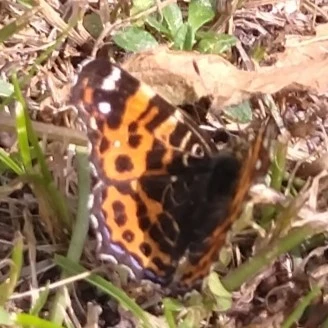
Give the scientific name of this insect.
Araschnia levana
